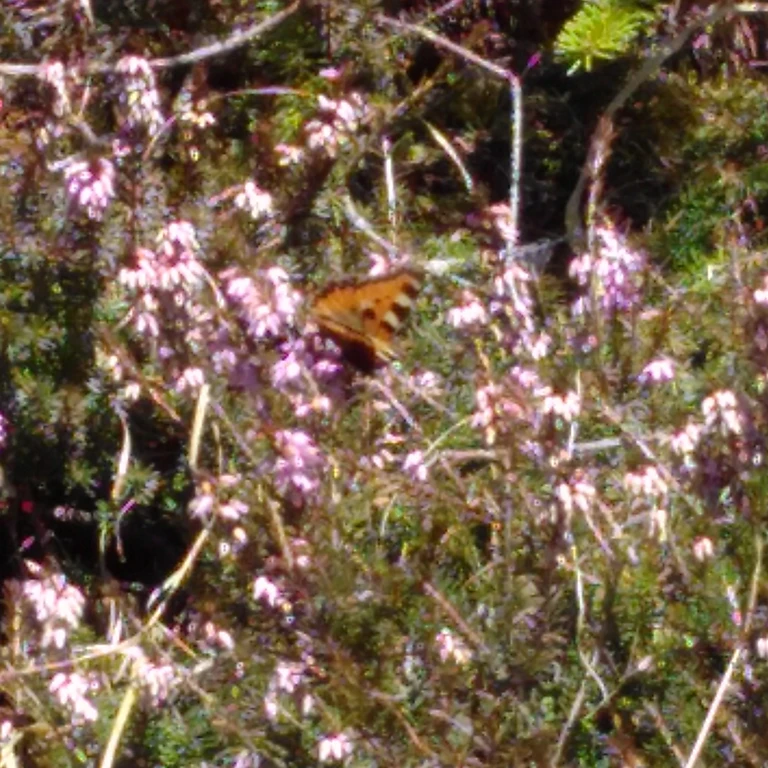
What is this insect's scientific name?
Aglais urticae
